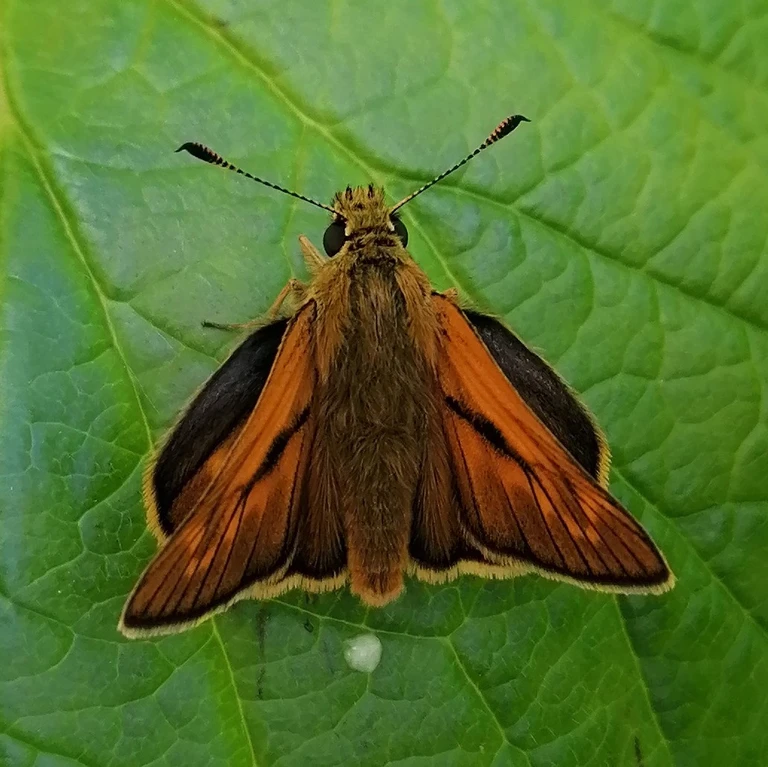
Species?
Ochlodes sylvanus (also Ochlodes venata)
